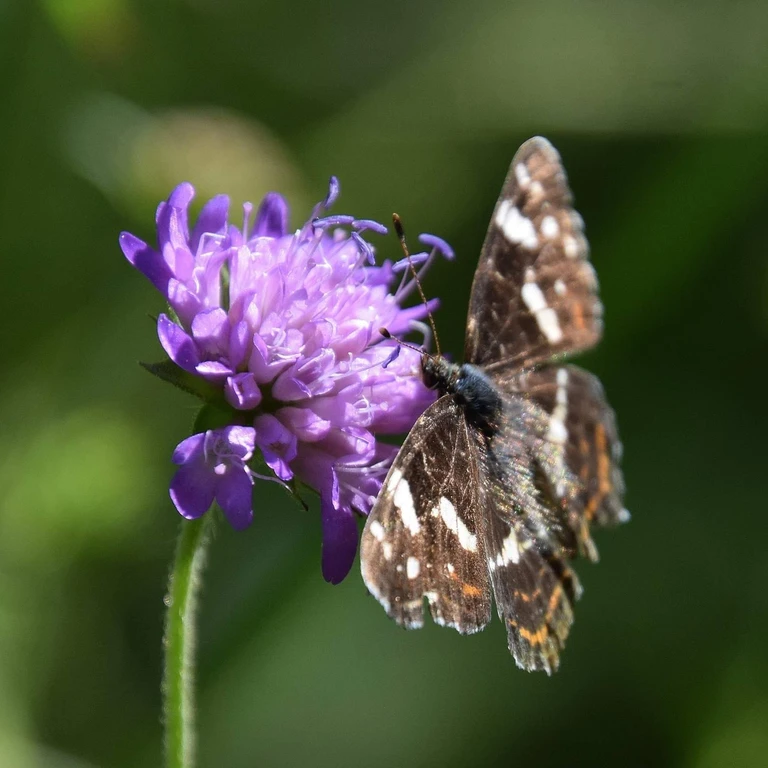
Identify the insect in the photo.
Araschnia levana
